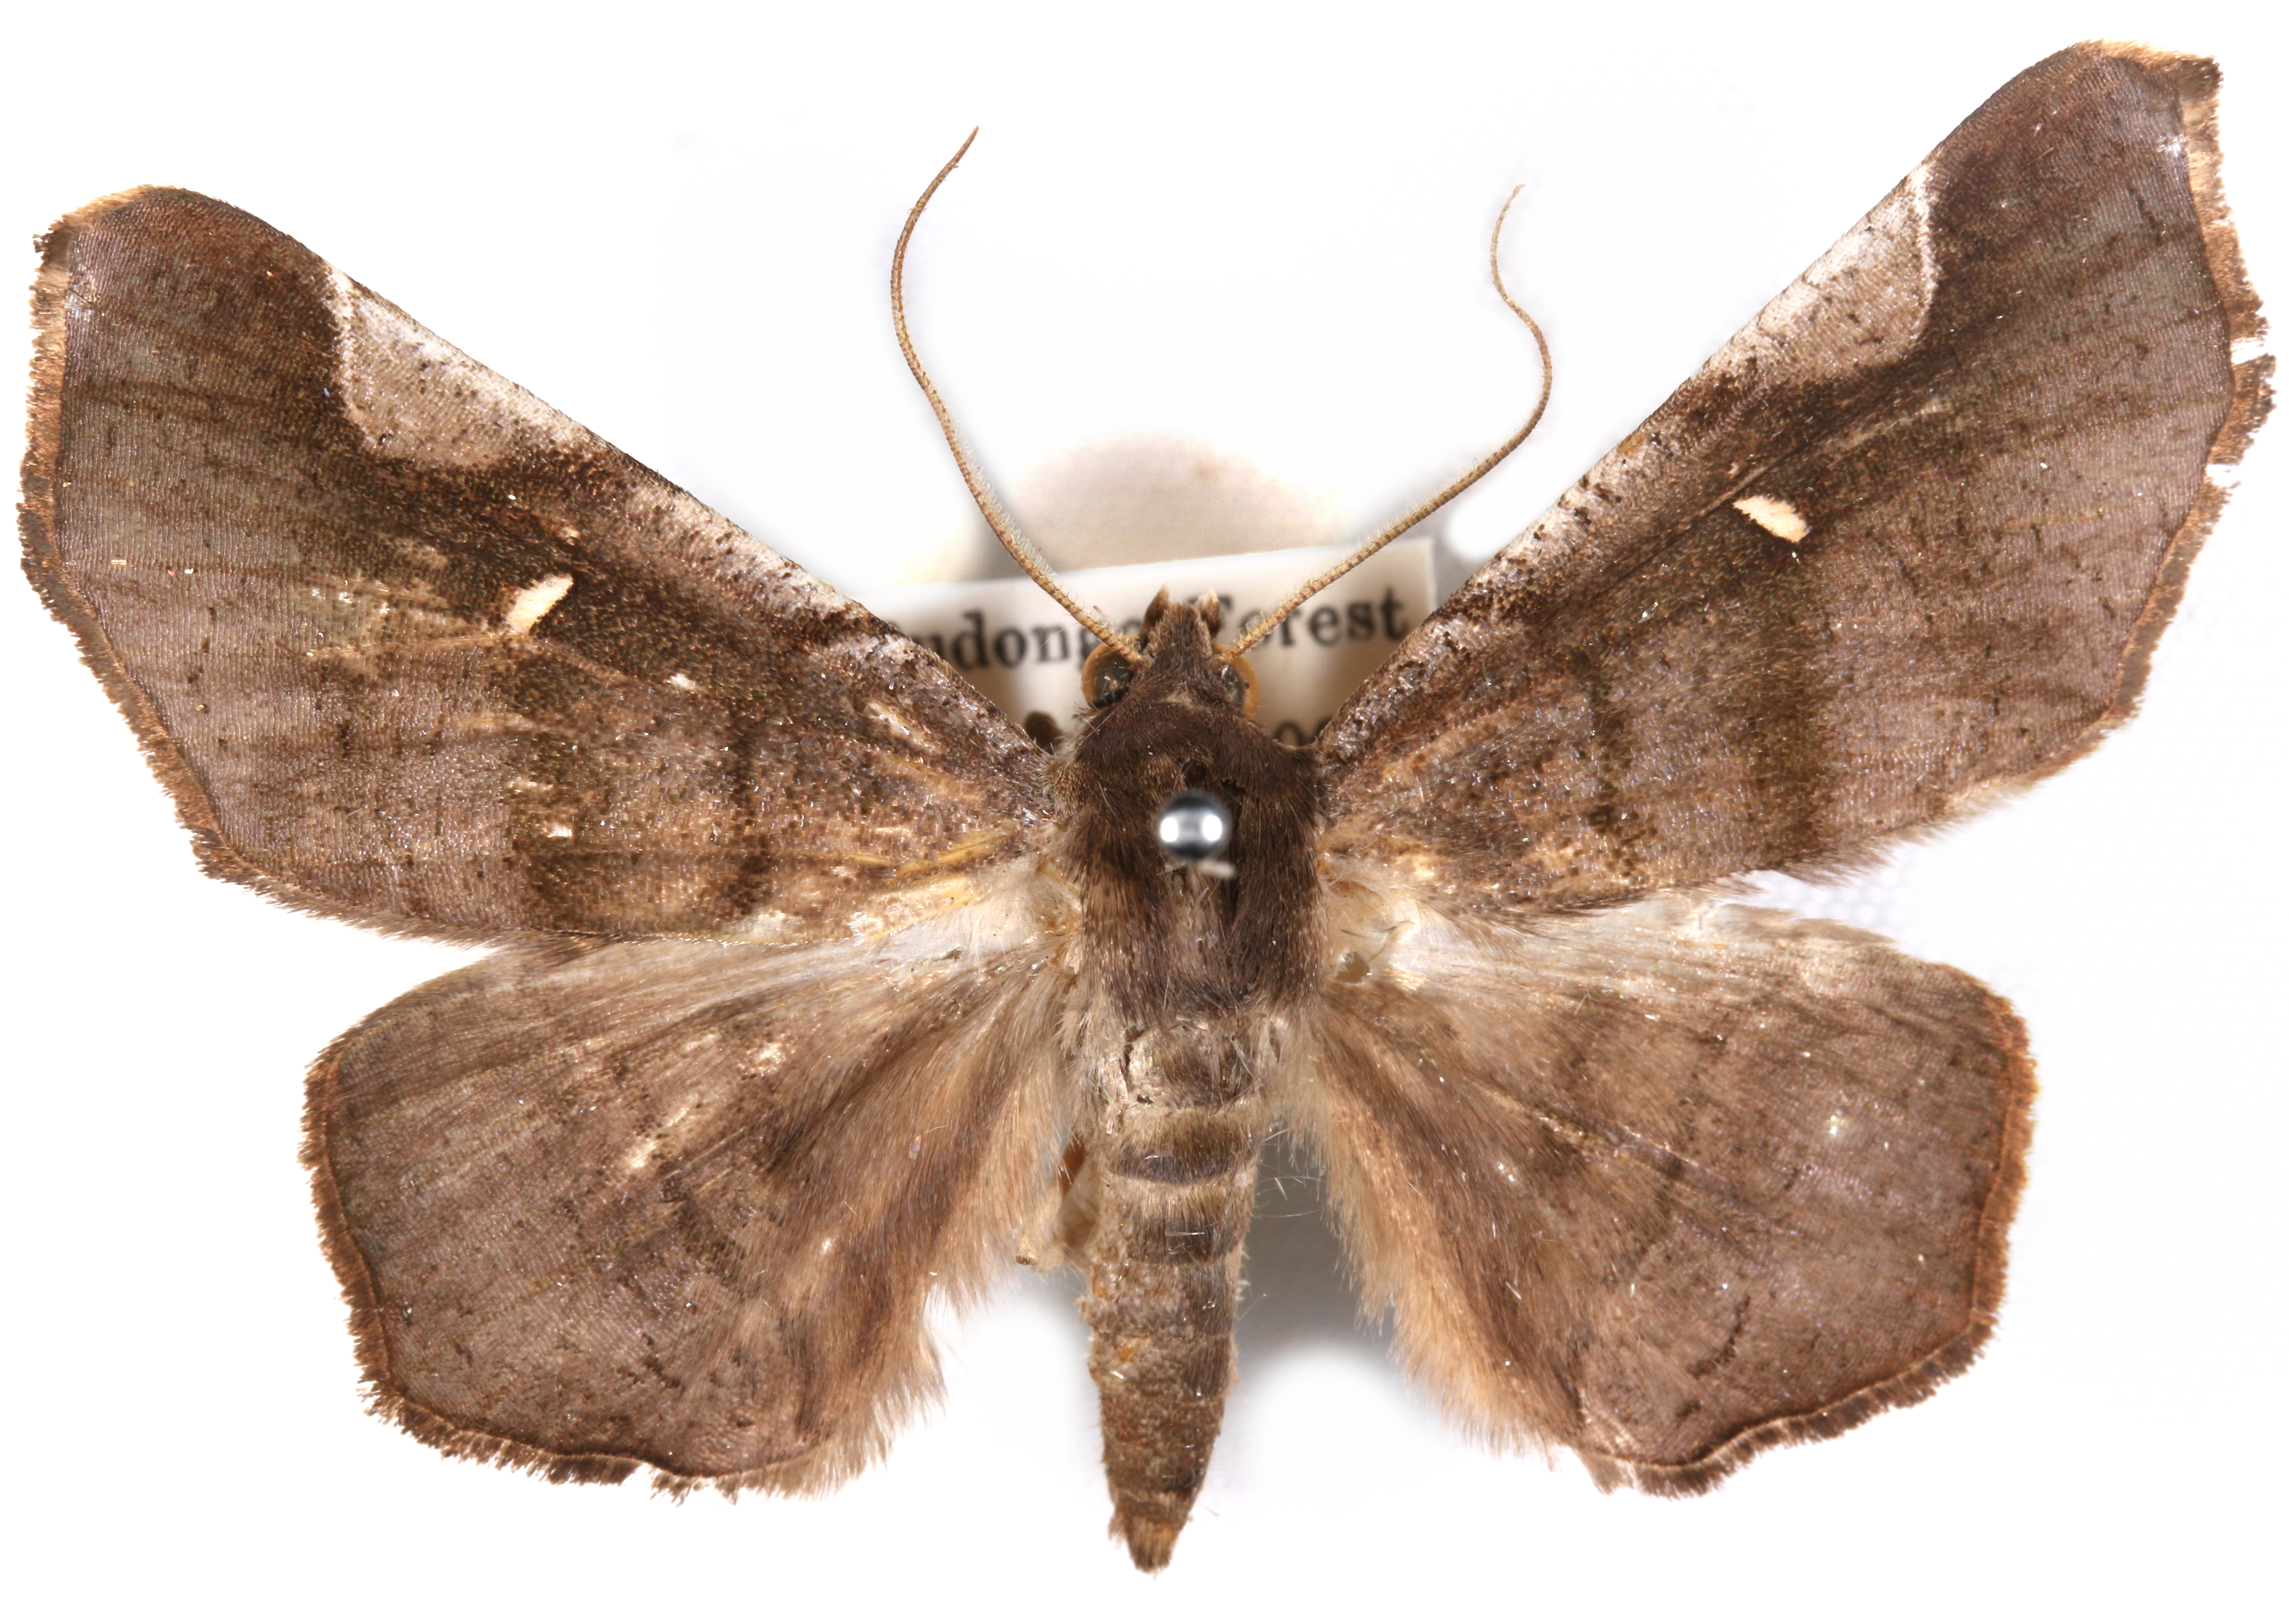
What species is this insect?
Libystica costalis
